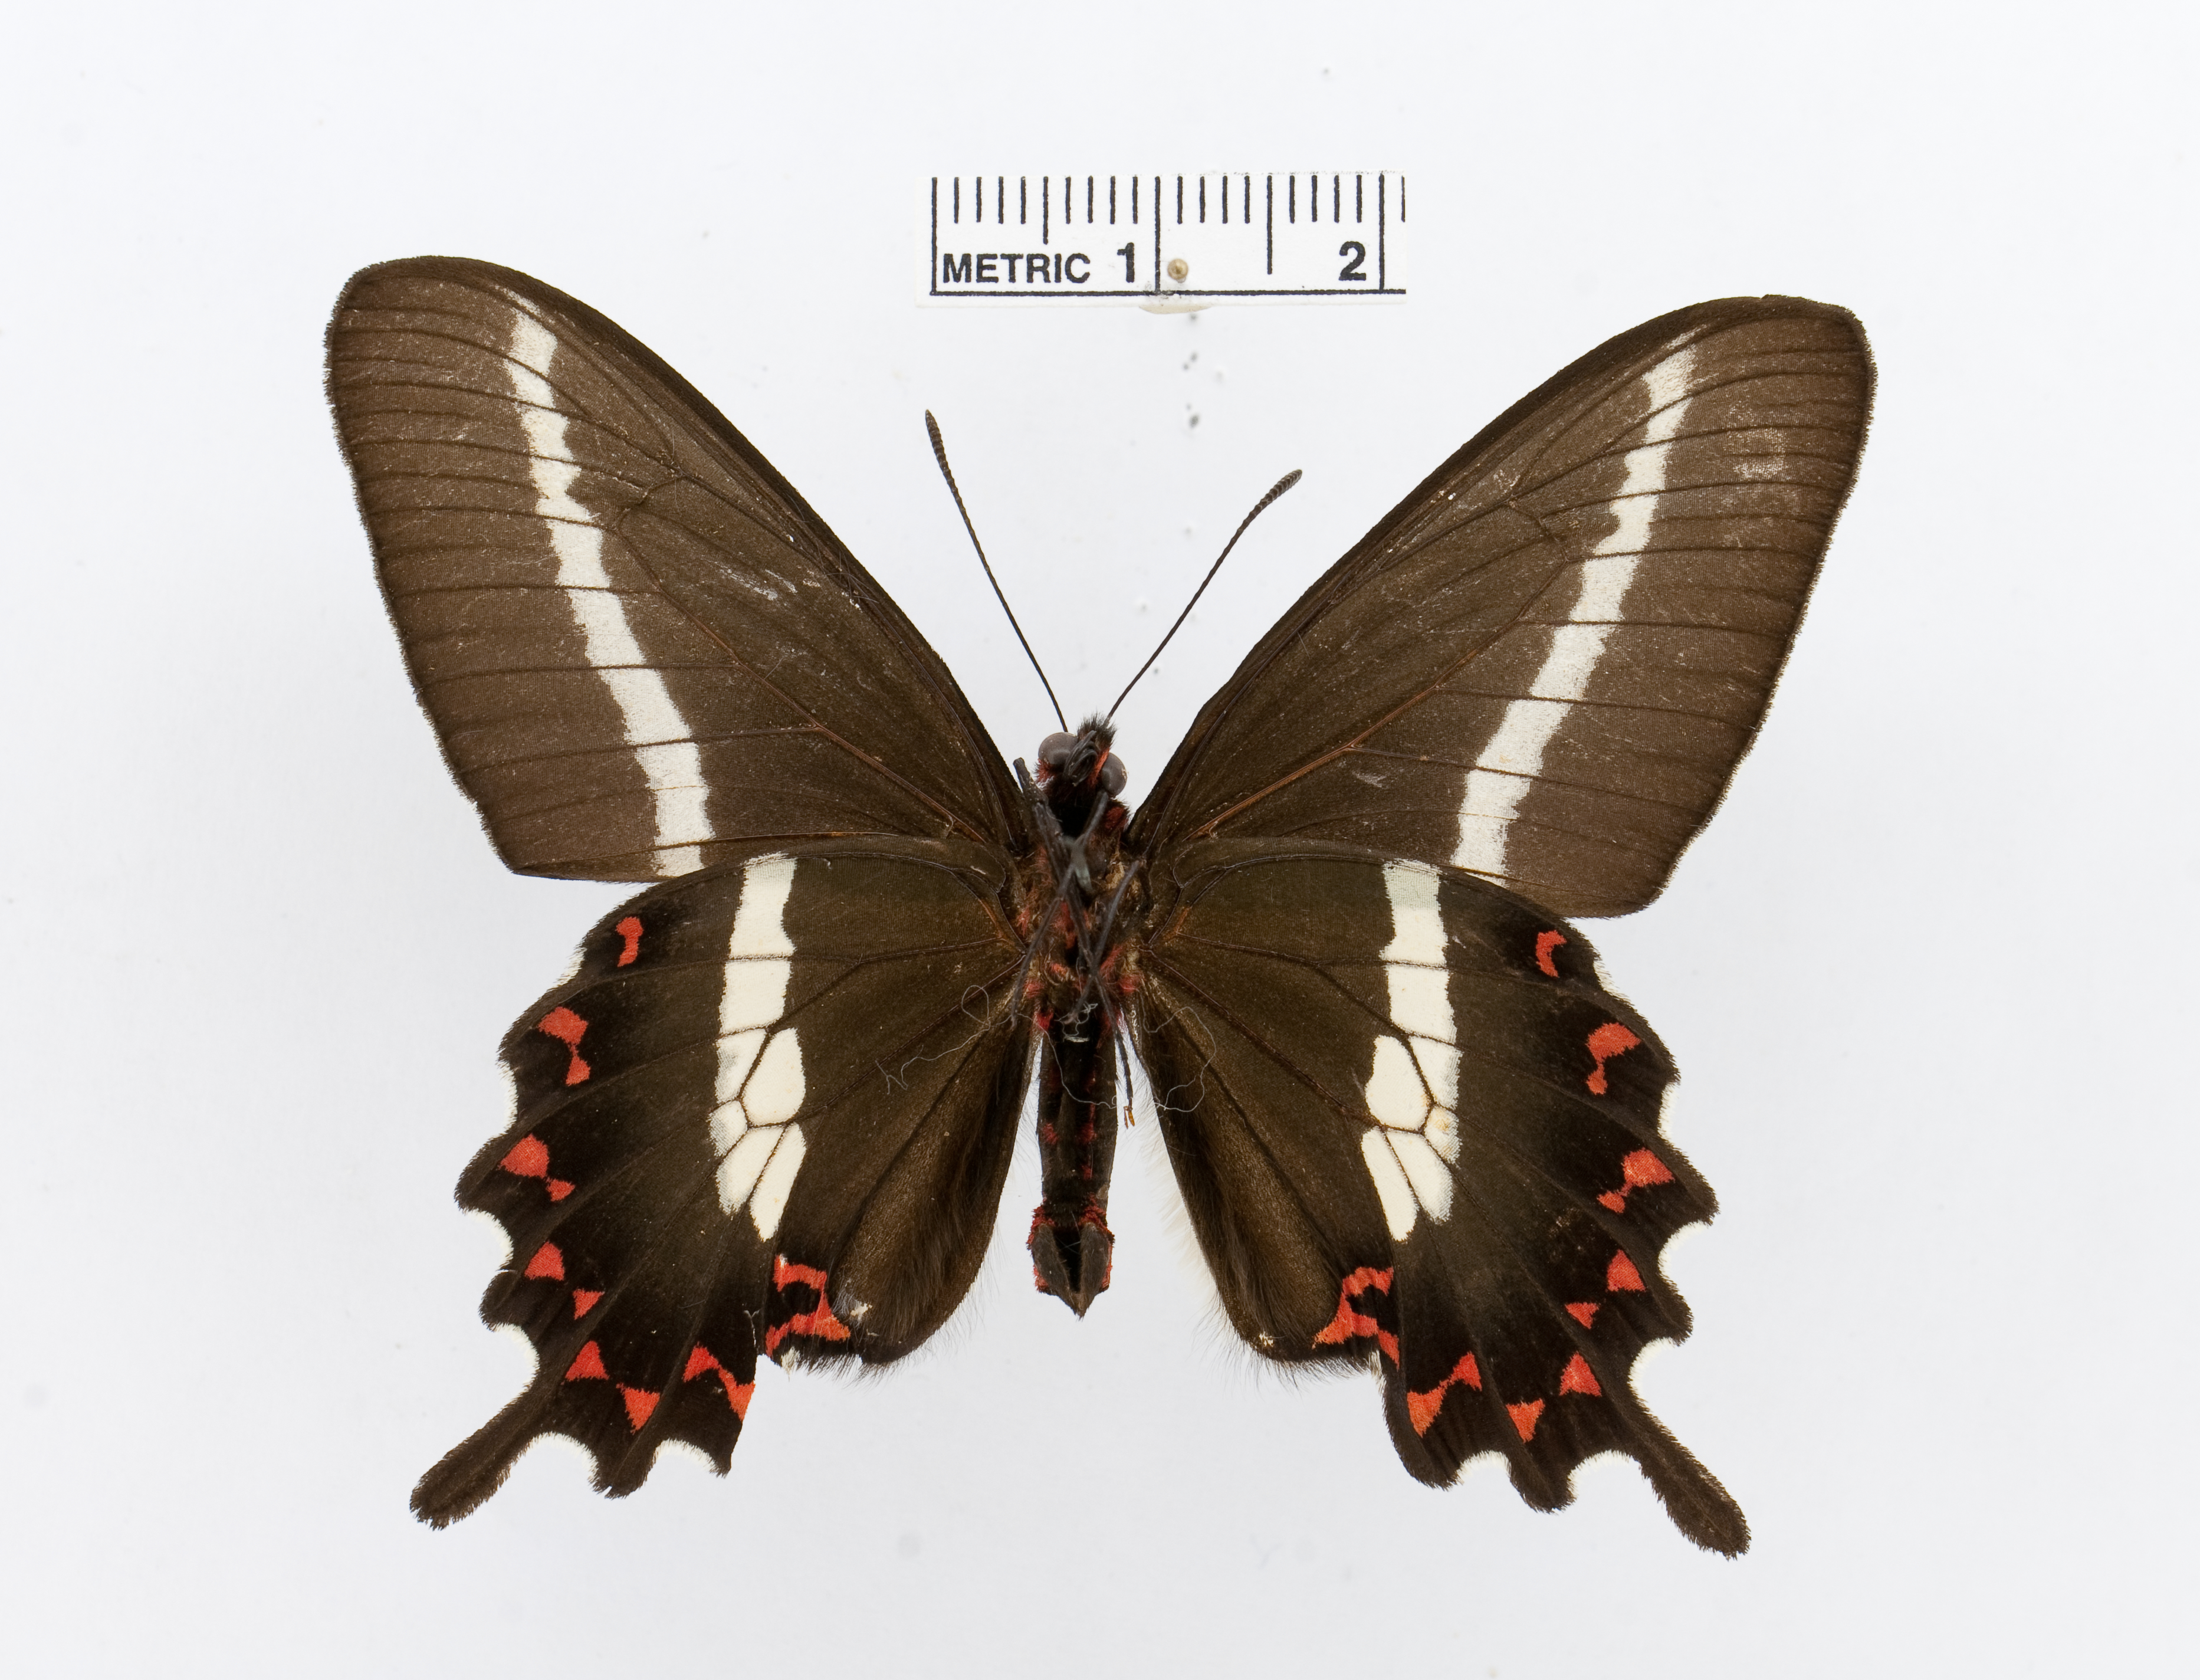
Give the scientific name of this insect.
Parides bunichus
